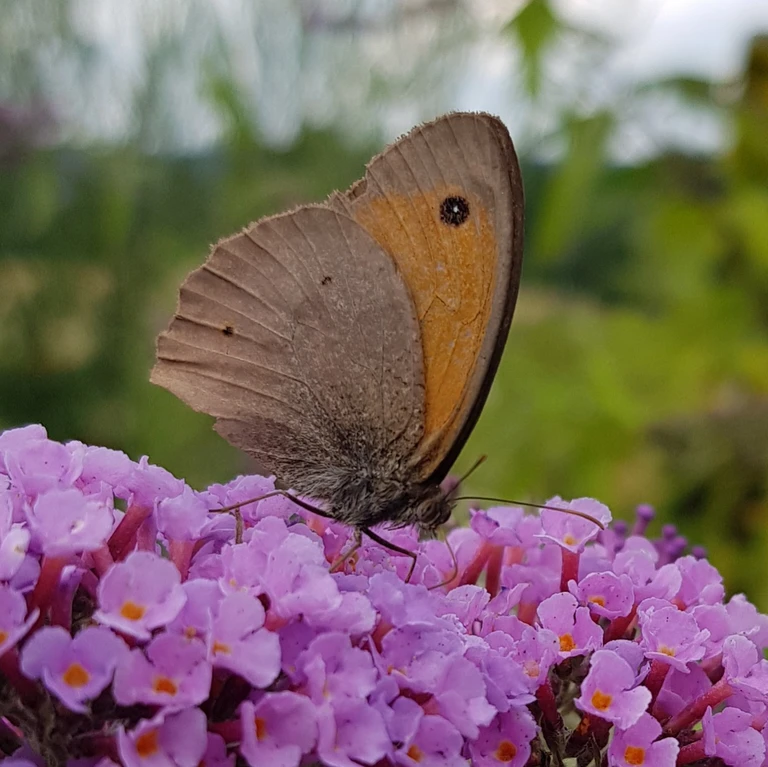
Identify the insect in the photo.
Maniola jurtina
